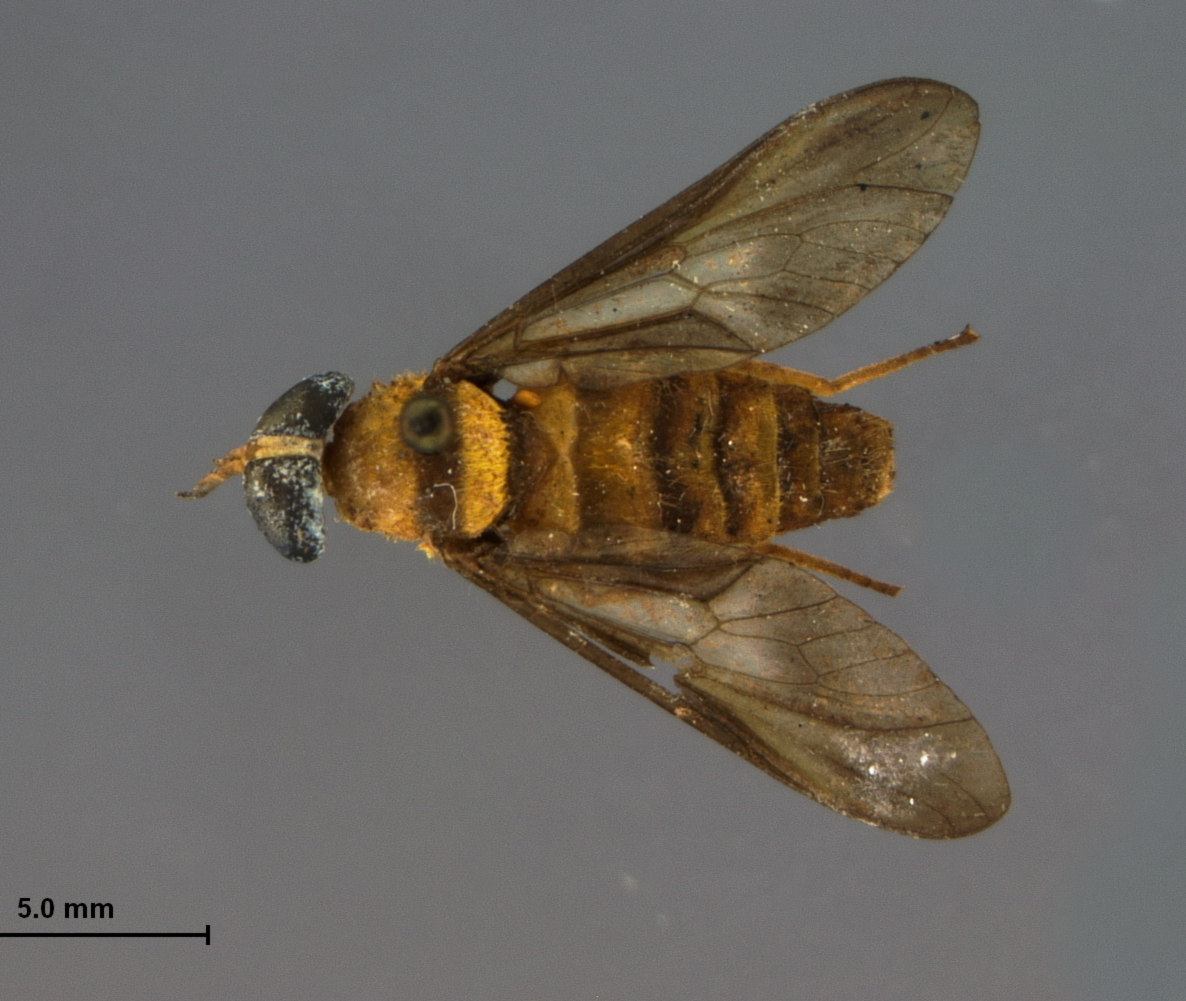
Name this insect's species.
Dichelacera ochracea
